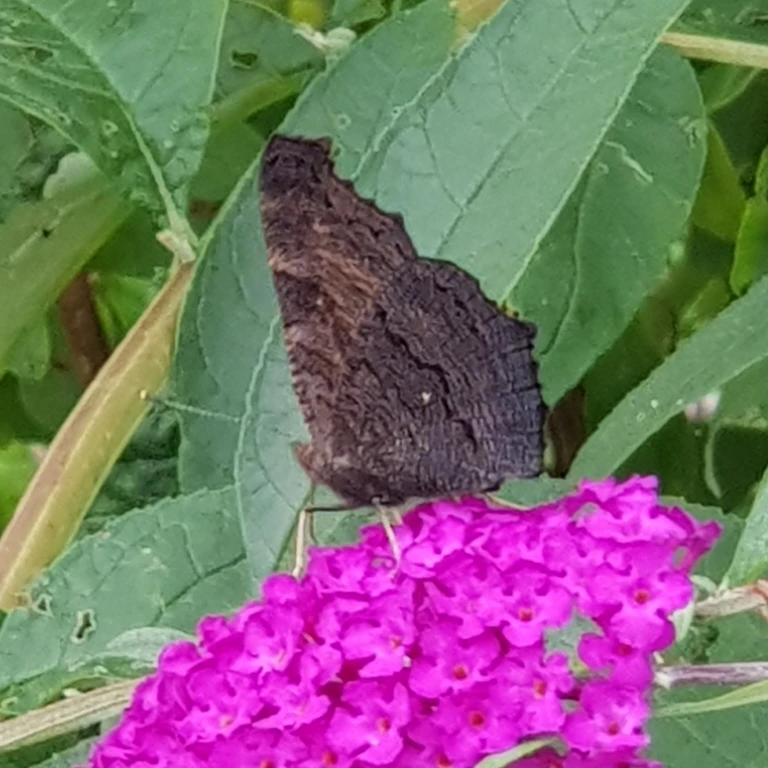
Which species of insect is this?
Aglais io
